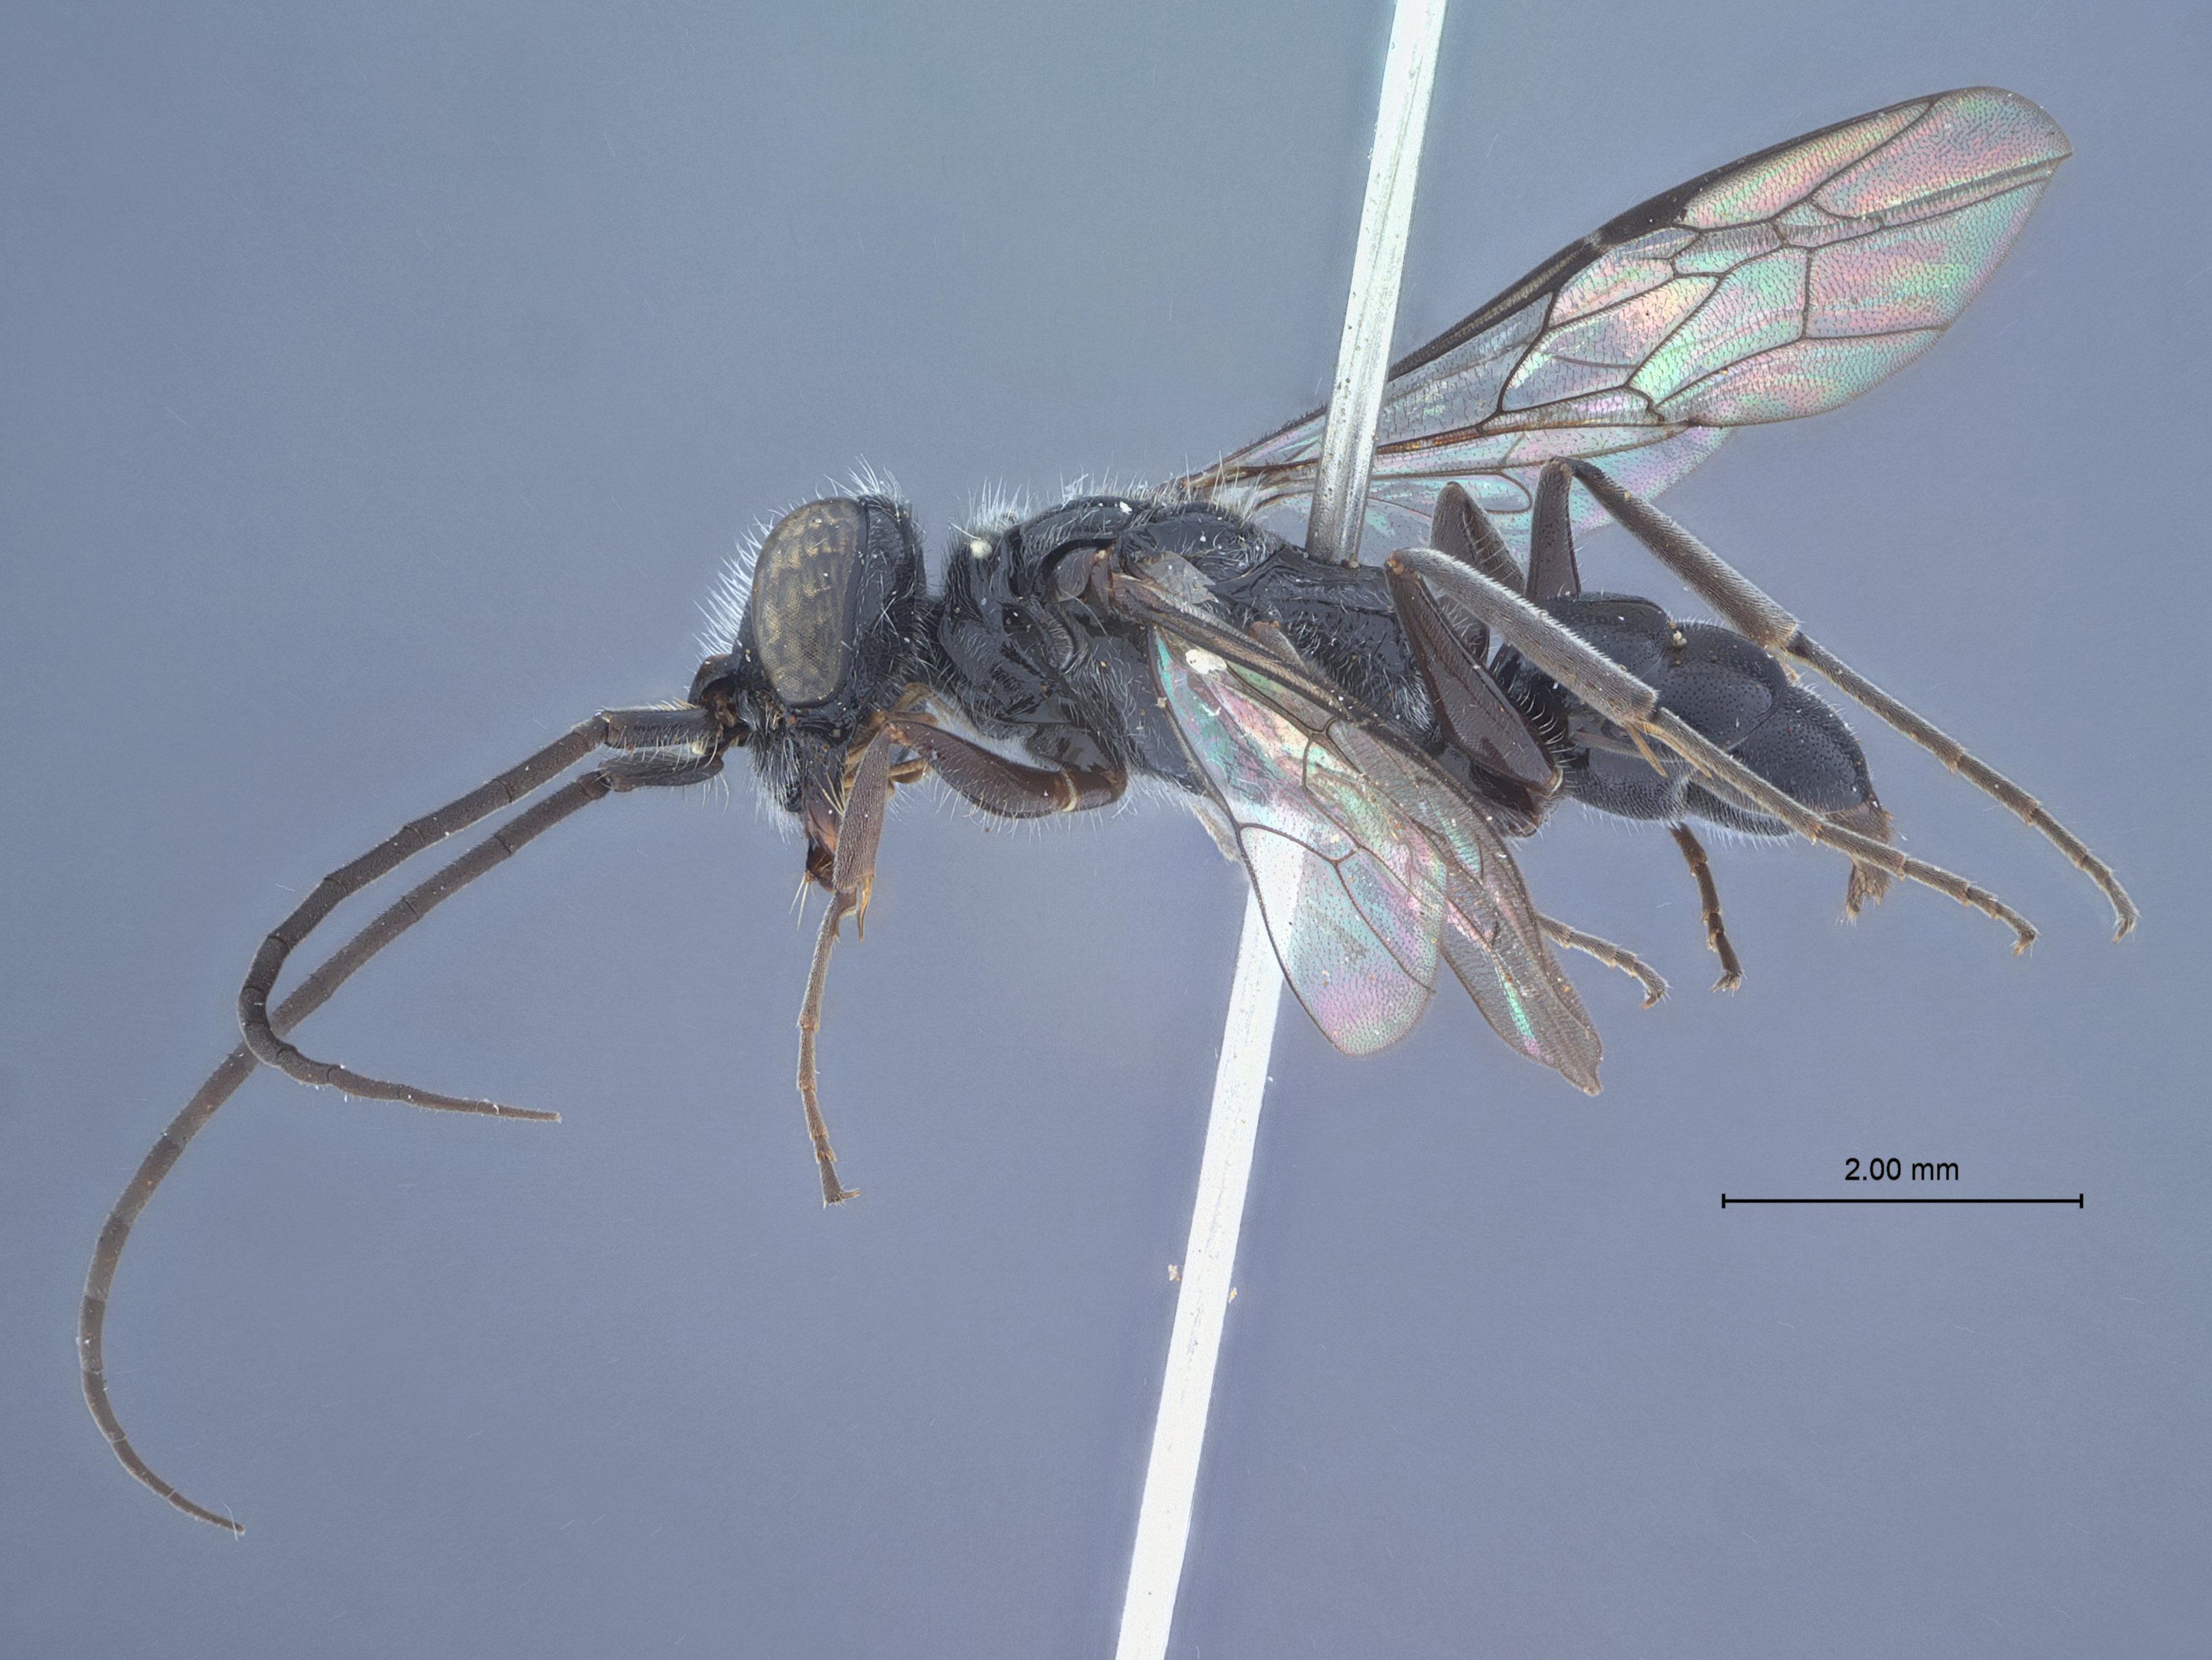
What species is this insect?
Dolichurus aposanus
